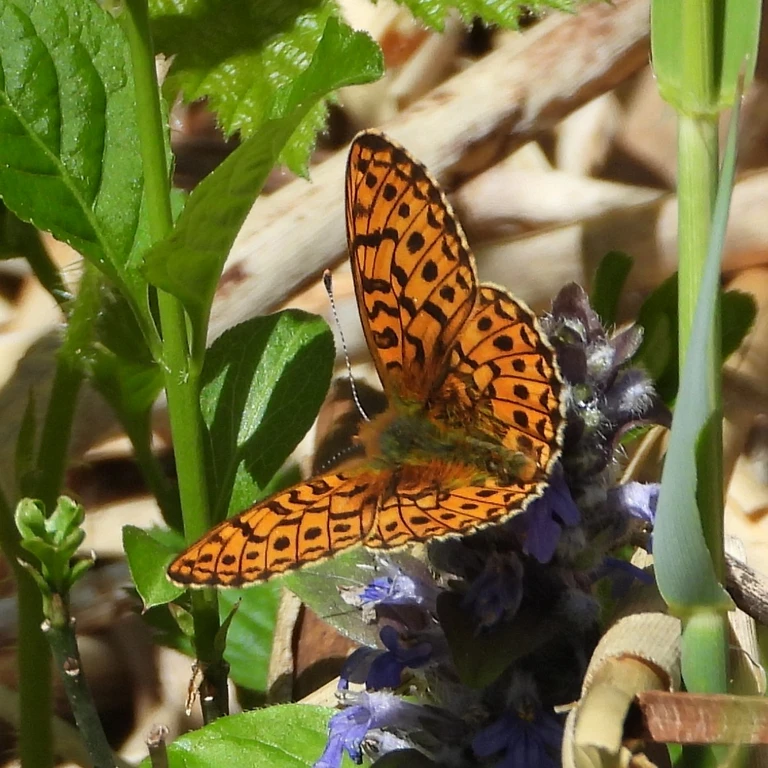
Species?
Boloria euphrosyne (also Clossiana euphrosyne)
